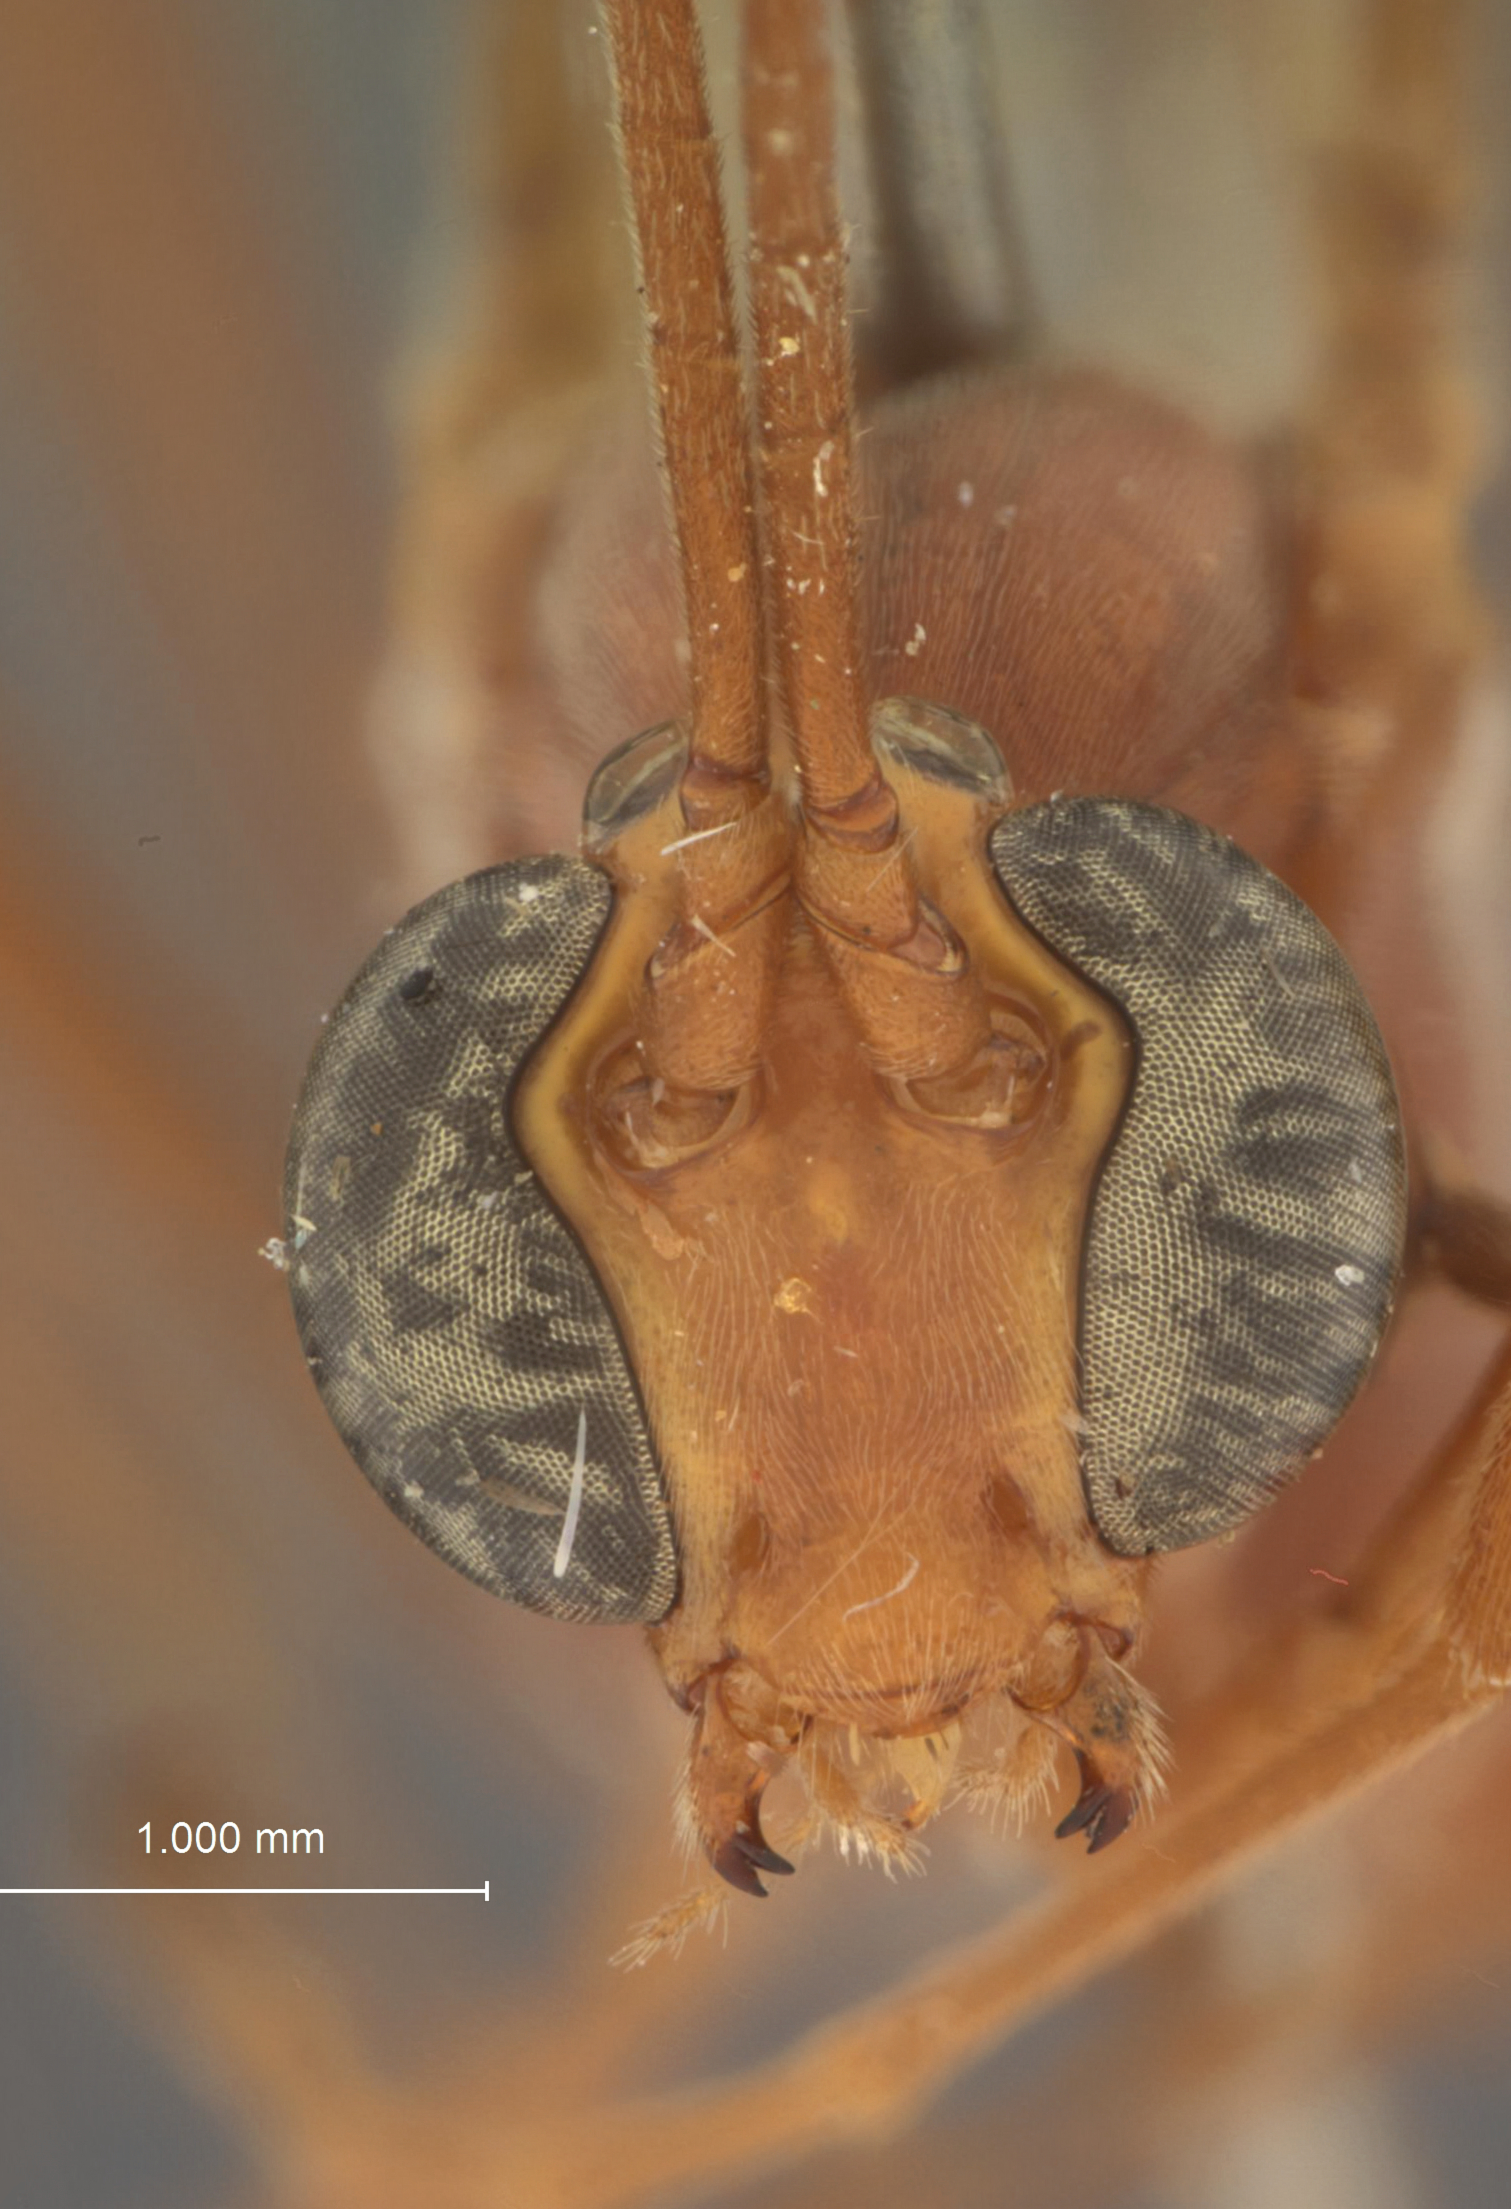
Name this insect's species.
Enicospilus krombeini
